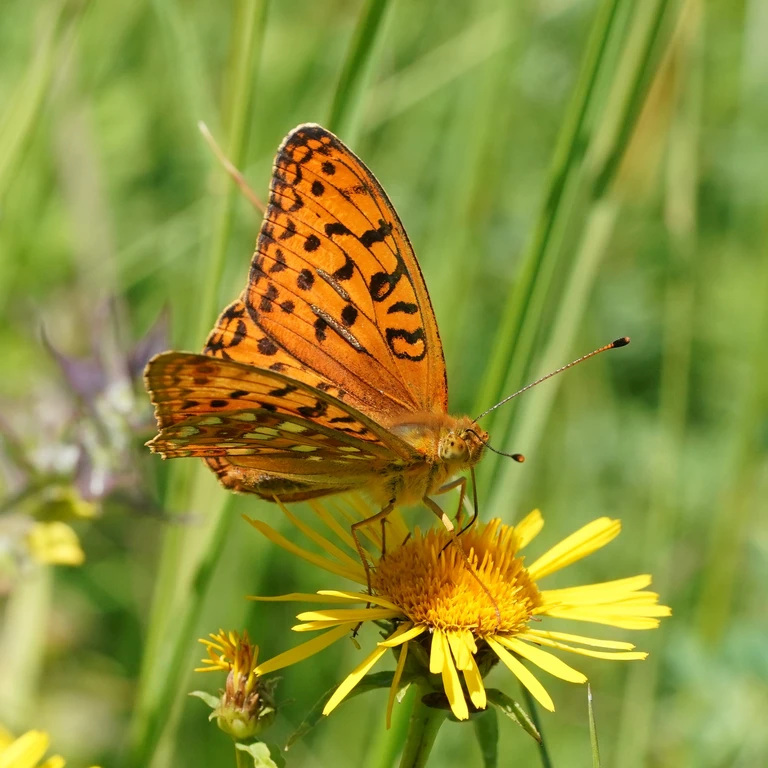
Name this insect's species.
Fabriciana adippe
